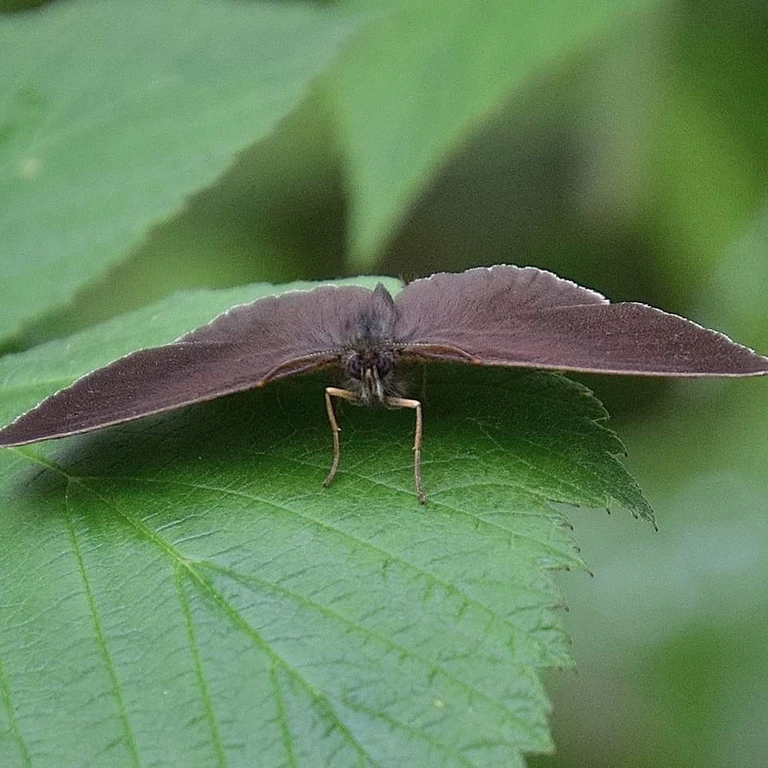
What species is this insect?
Aphantopus hyperantus
